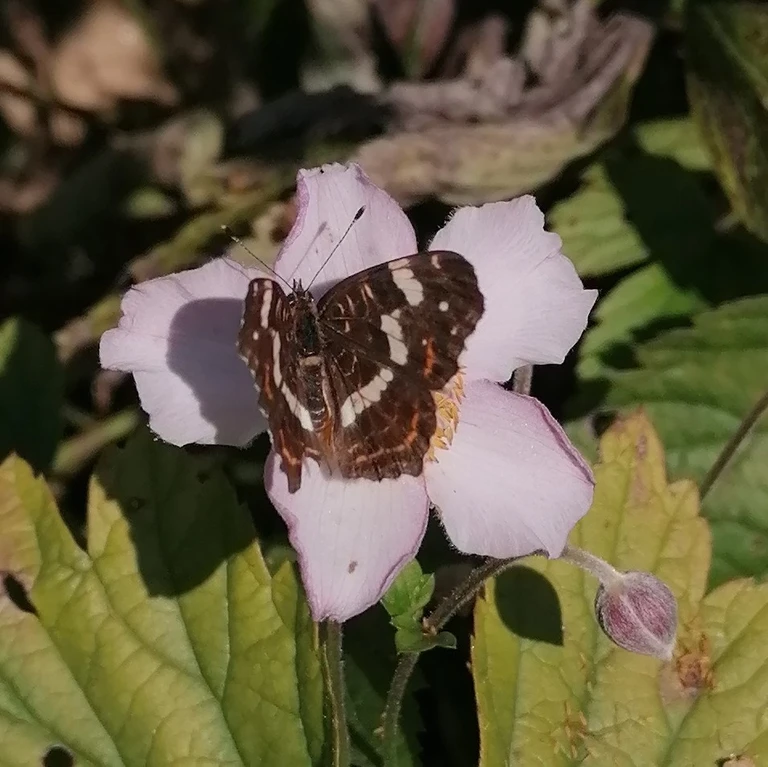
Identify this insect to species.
Araschnia levana
